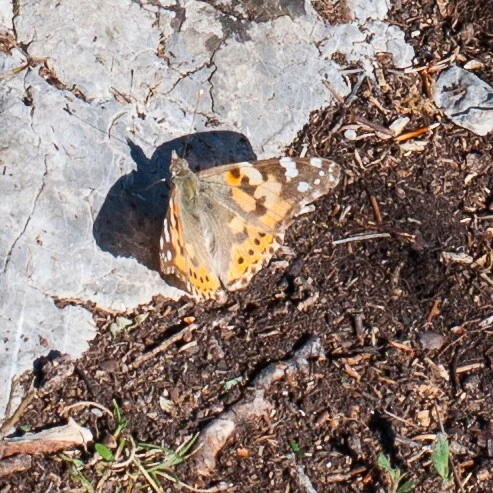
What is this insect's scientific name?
Vanessa cardui
